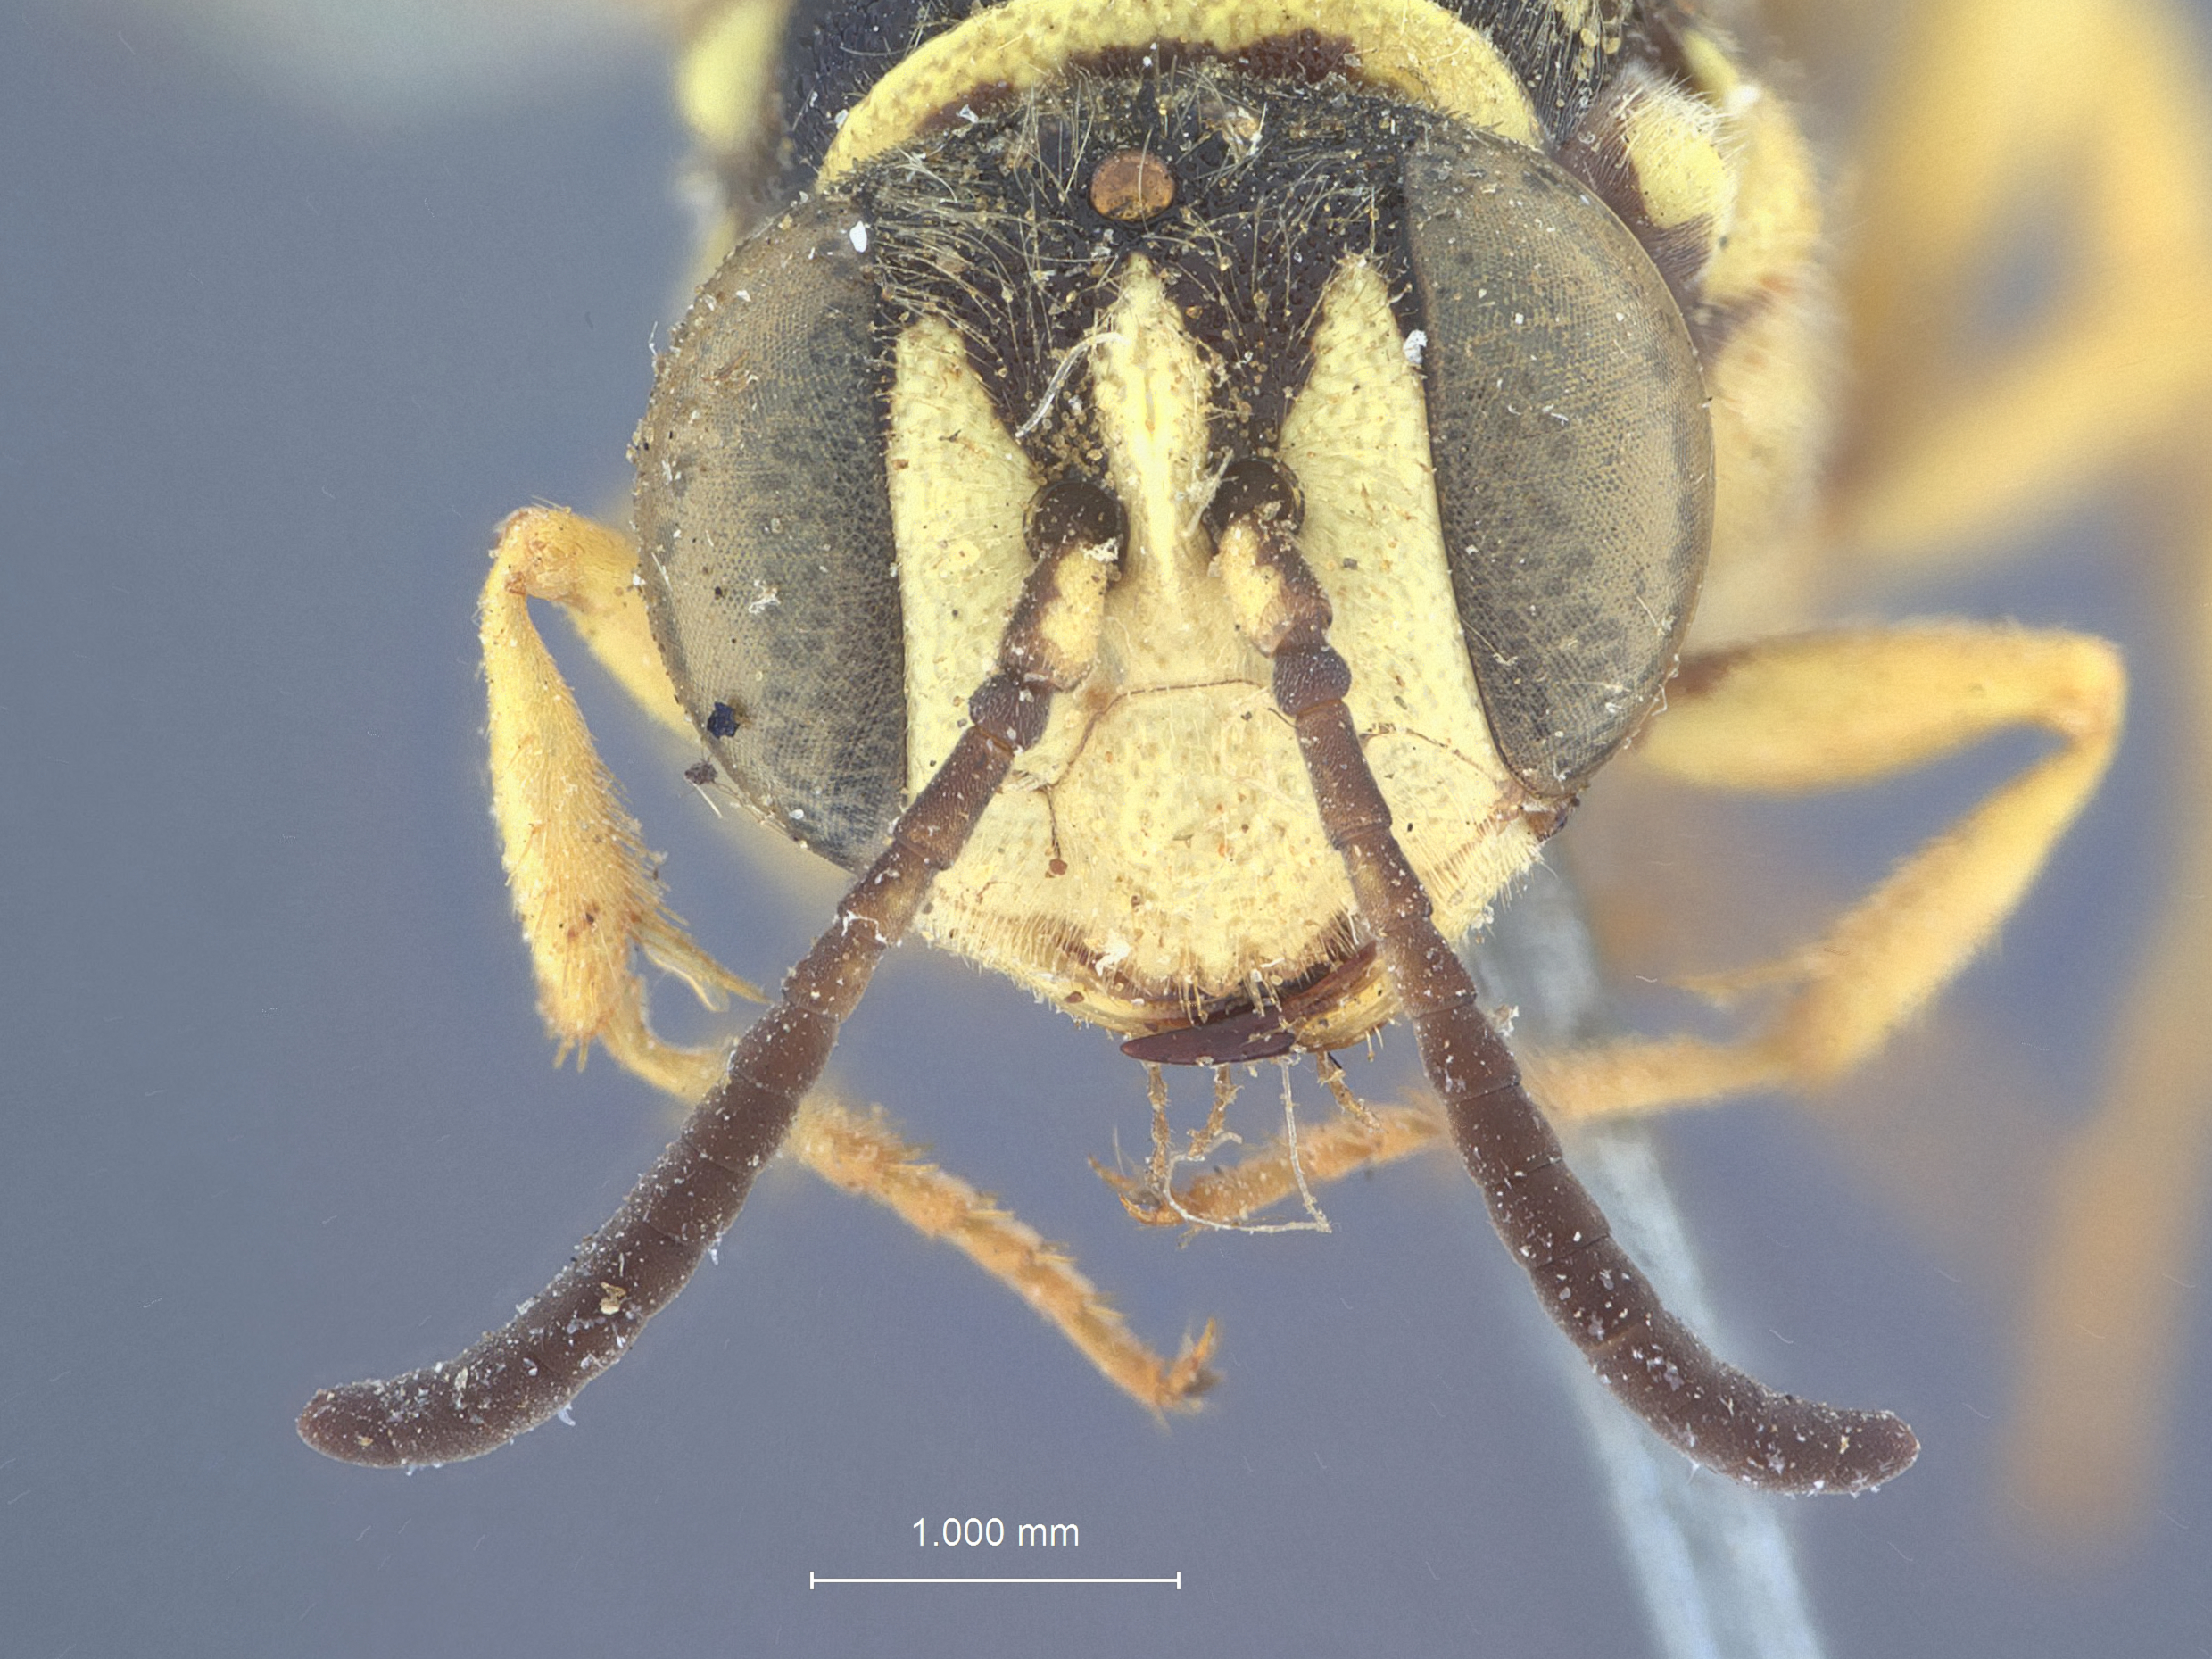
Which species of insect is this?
Eucerceris insignis
